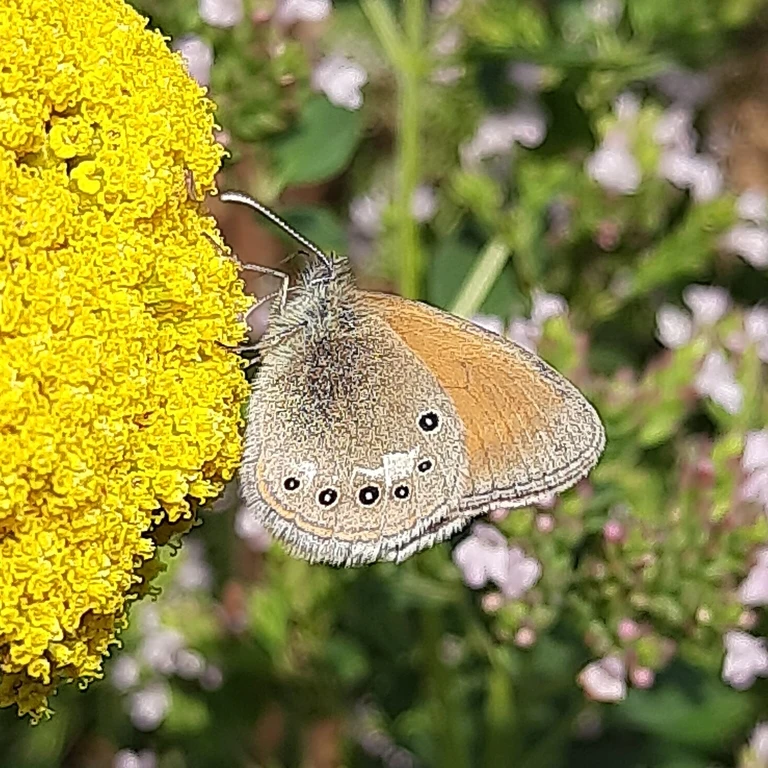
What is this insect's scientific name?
Coenonympha glycerion (also Coenonympha iphis)
